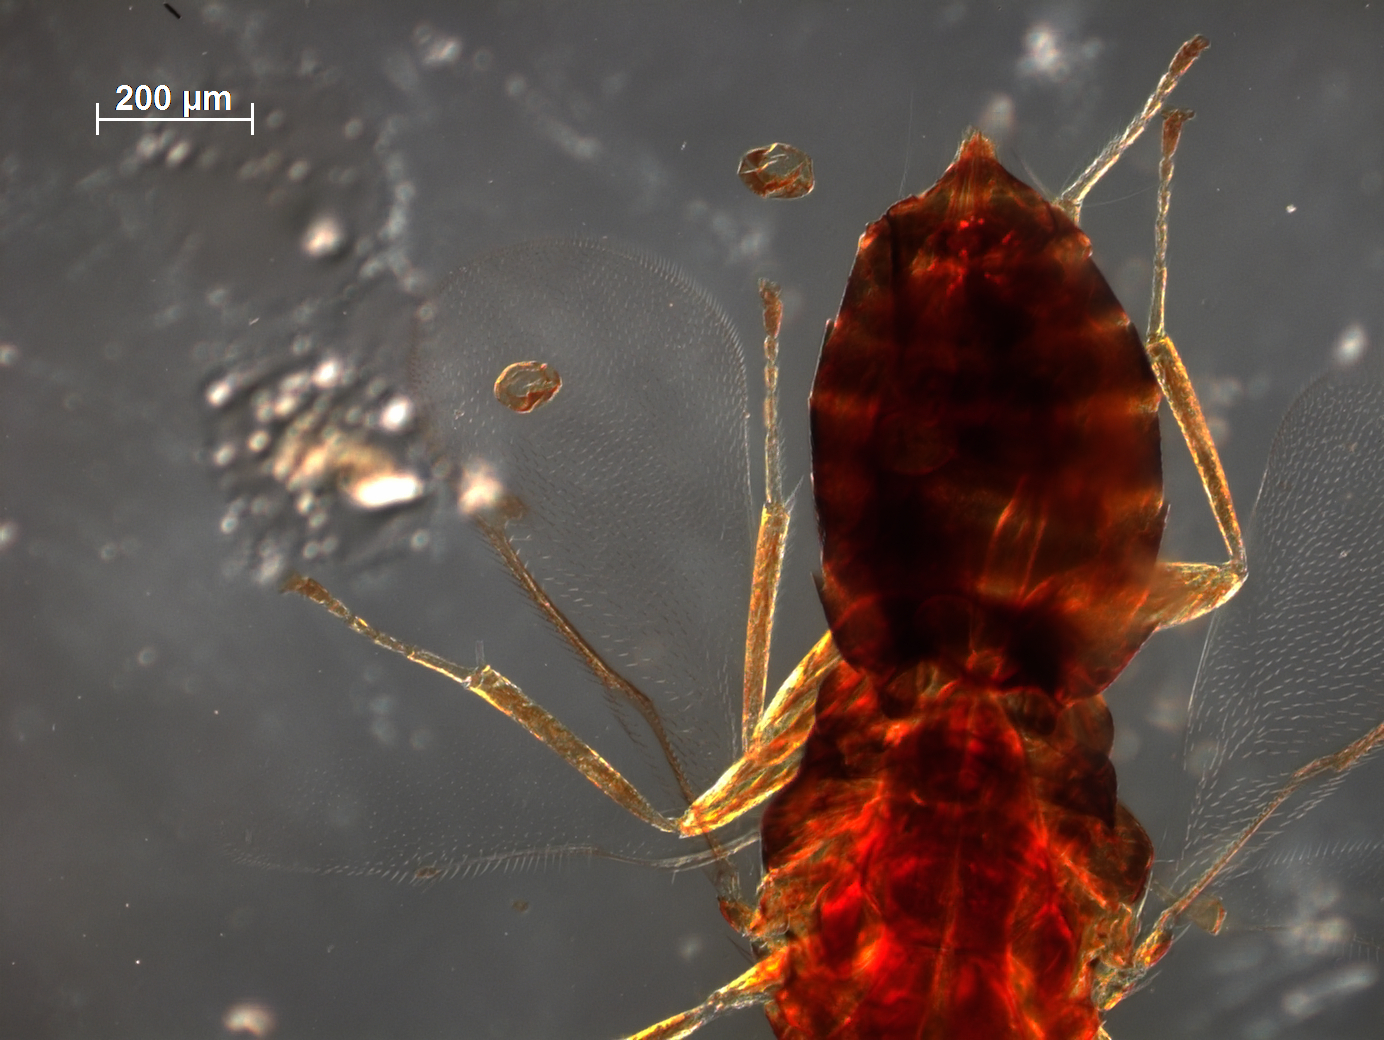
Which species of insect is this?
Coccophagus mariformis
